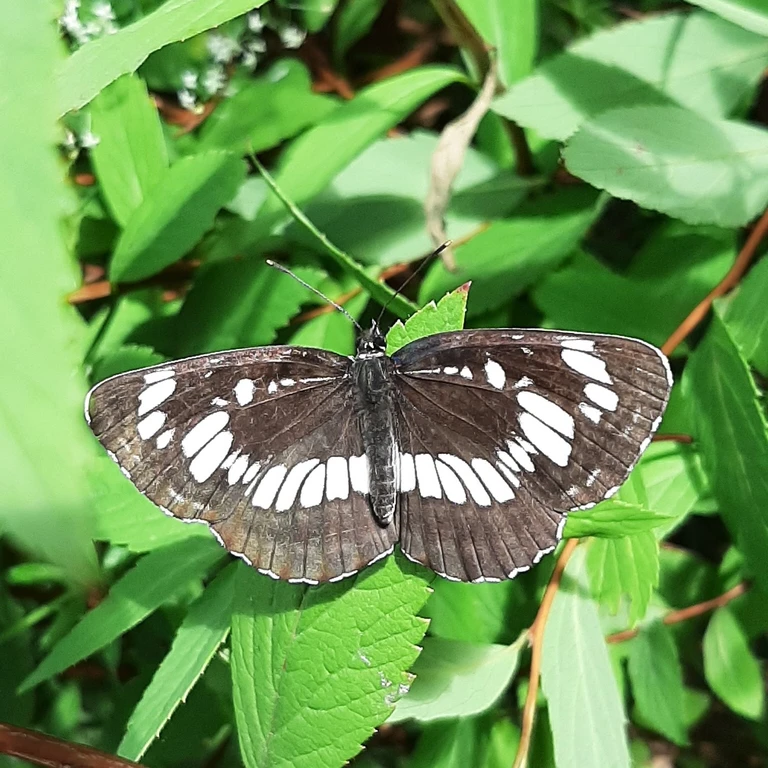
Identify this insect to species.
Neptis rivularis
